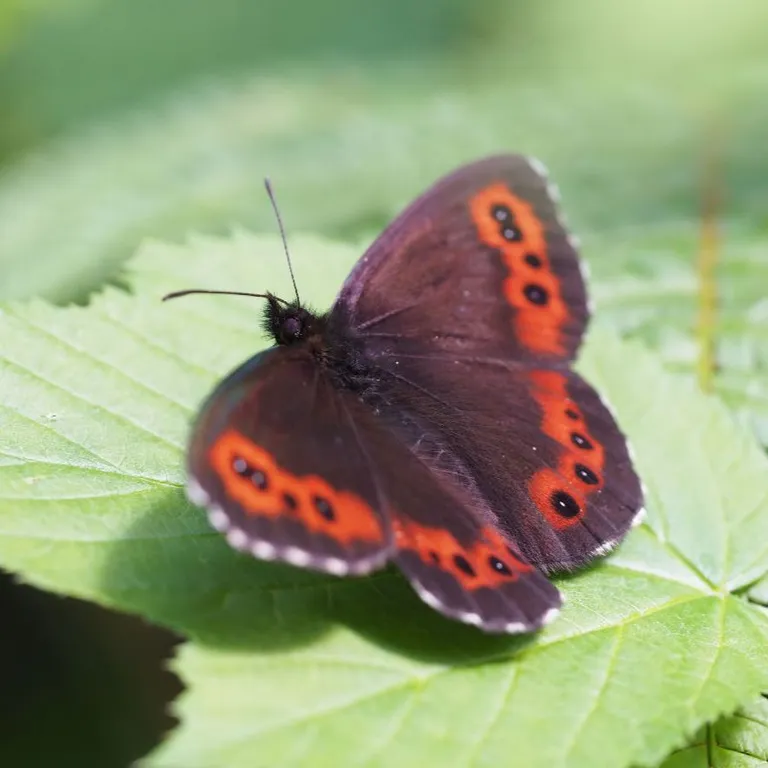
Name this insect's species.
Erebia ligea
